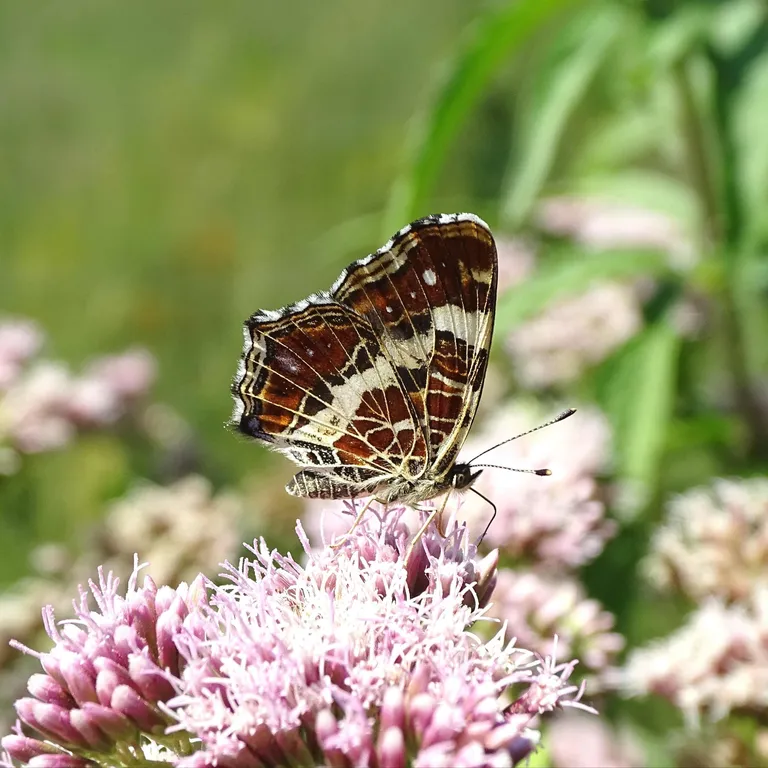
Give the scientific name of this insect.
Araschnia levana
